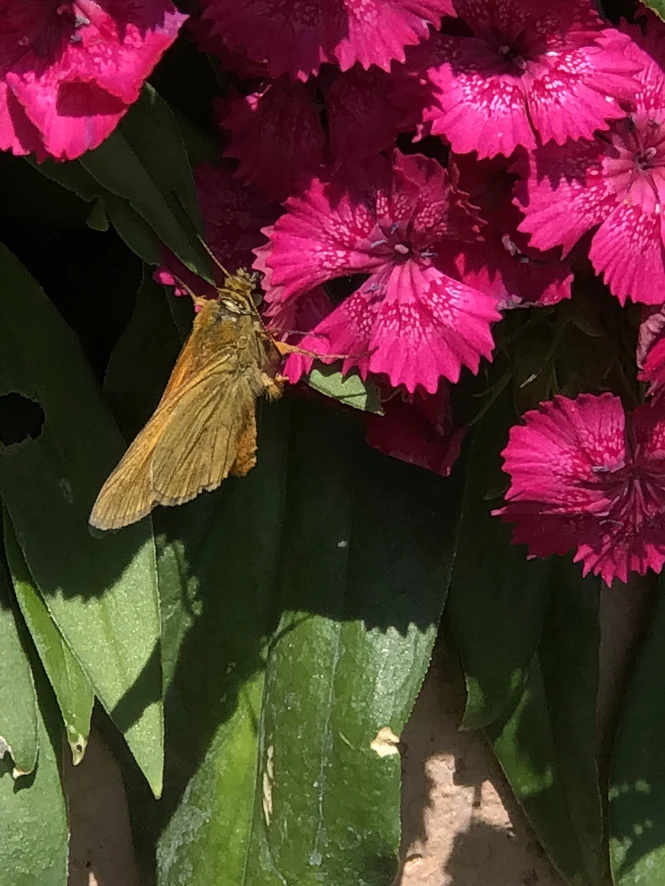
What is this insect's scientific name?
Ochlodes sylvanus (also Ochlodes venata)
